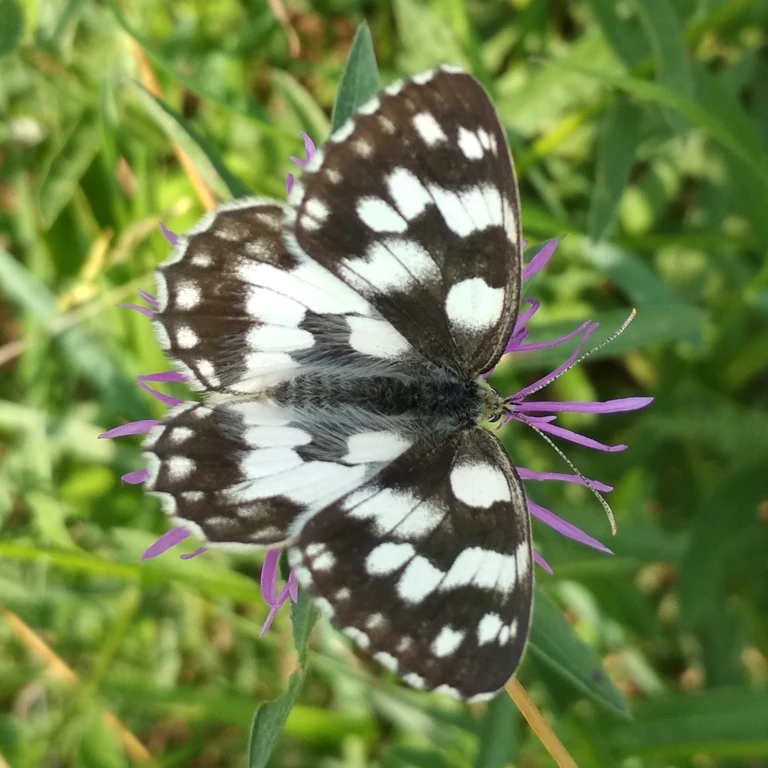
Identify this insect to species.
Melanargia galathea
